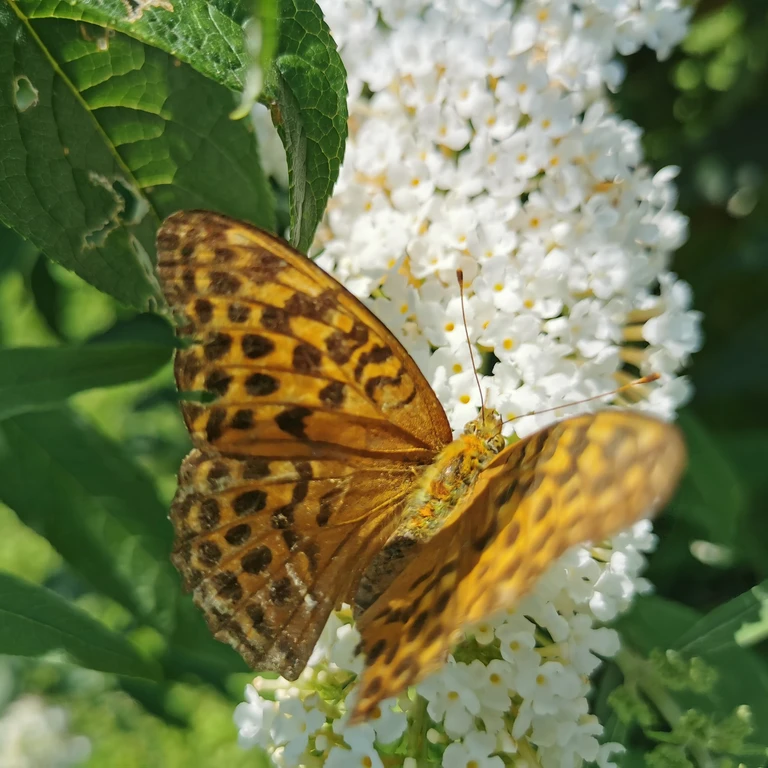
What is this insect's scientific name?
Argynnis paphia
